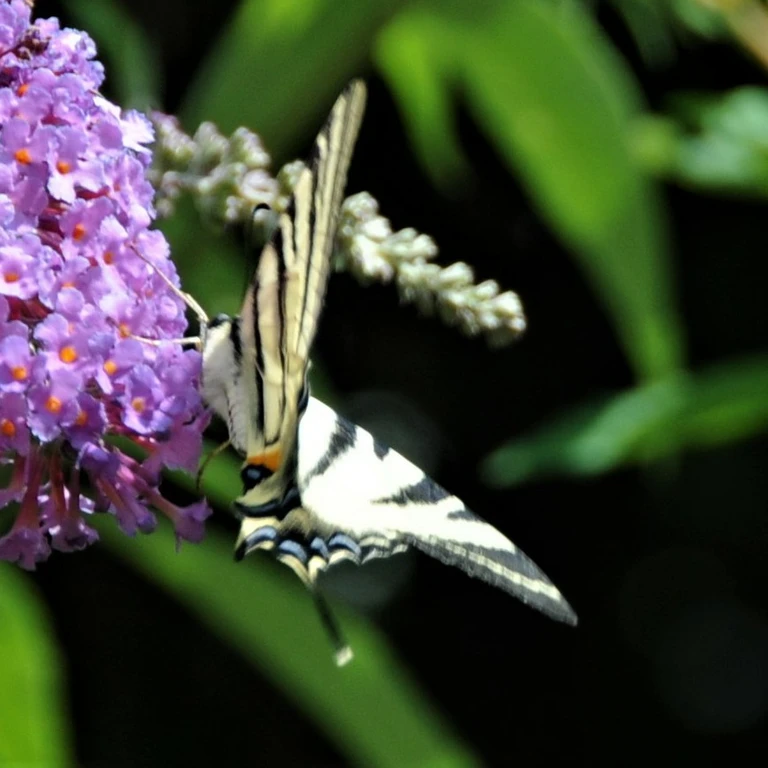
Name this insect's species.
Iphiclides podalirius
